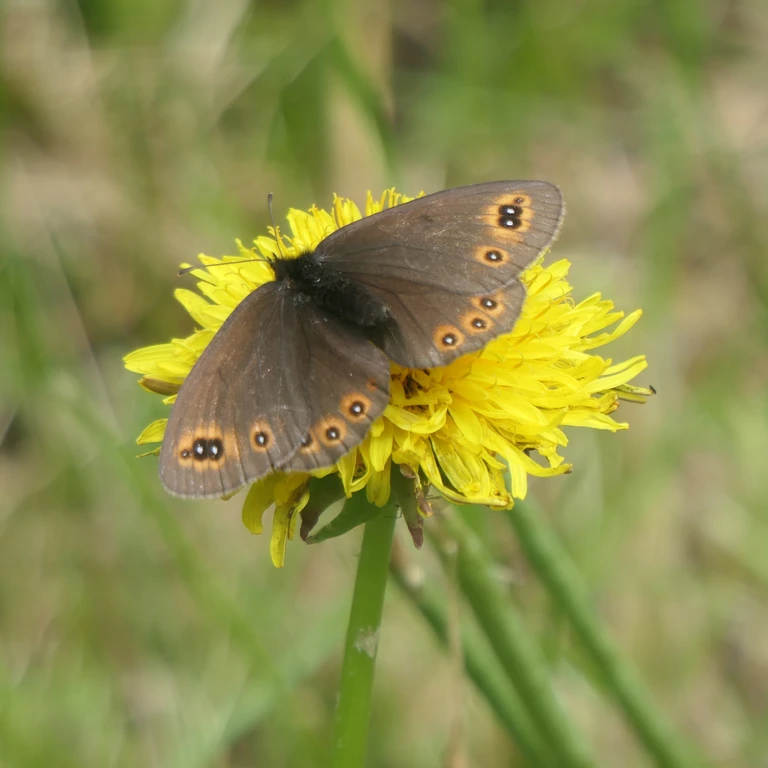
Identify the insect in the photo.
Erebia medusa
